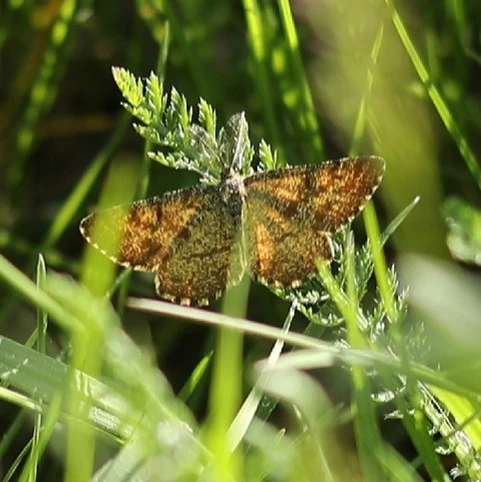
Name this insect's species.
Ematurga atomaria
